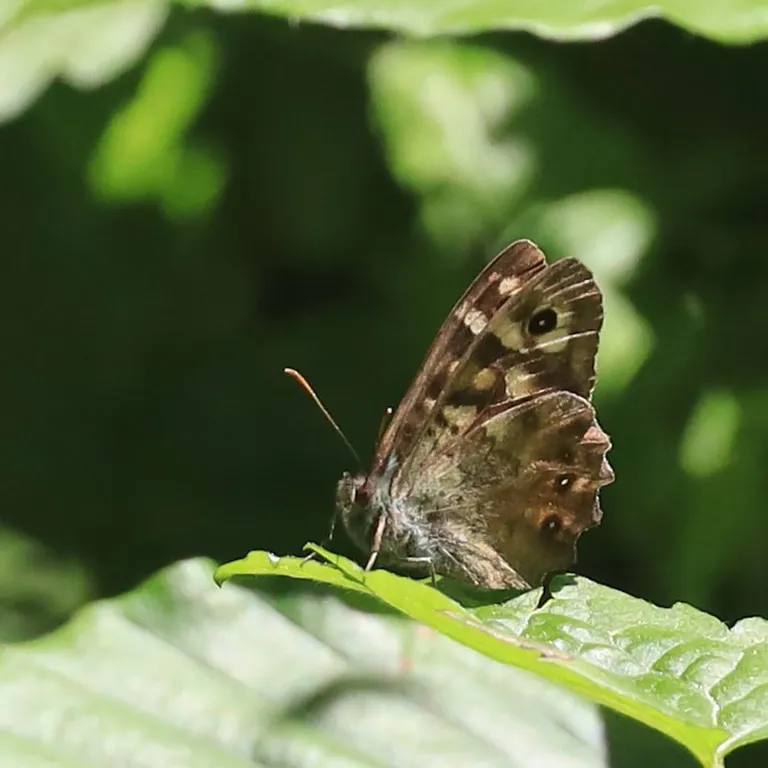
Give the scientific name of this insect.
Pararge aegeria
